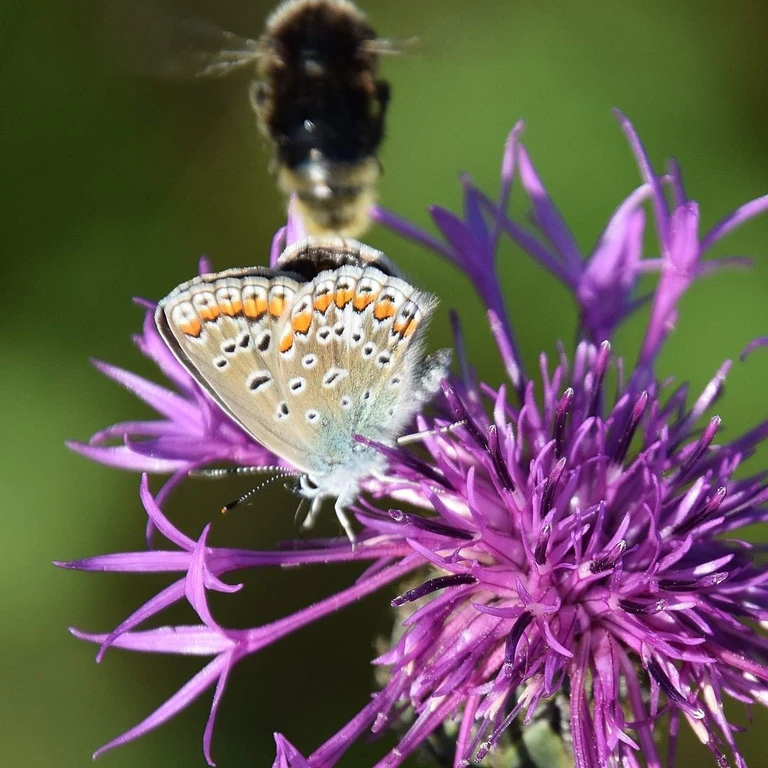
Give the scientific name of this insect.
Polyommatus icarus
